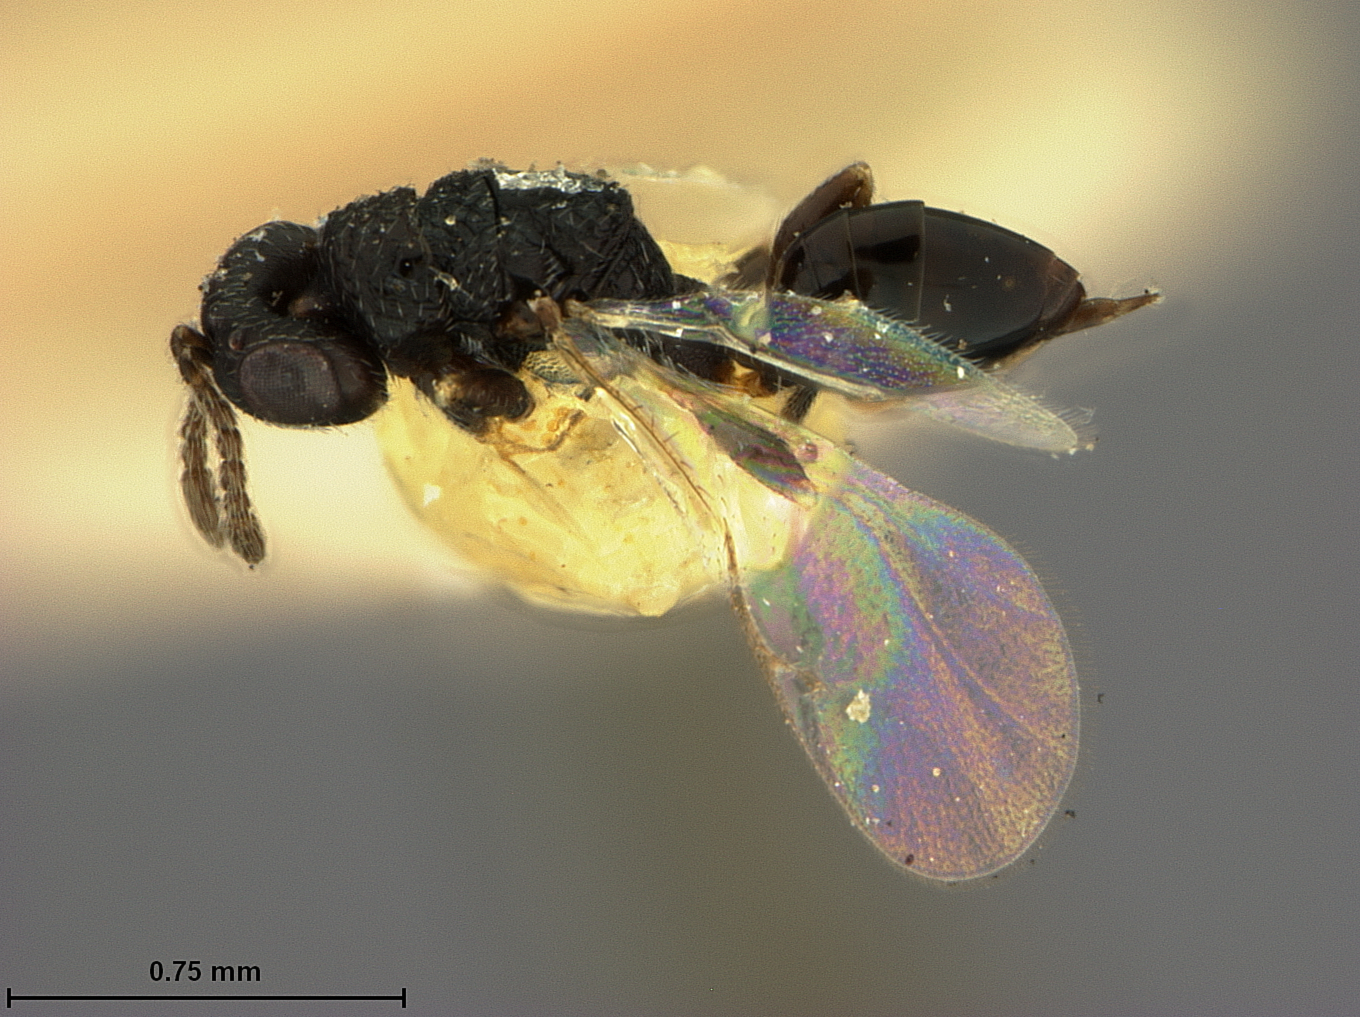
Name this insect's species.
Eurytoma phloeotribi
